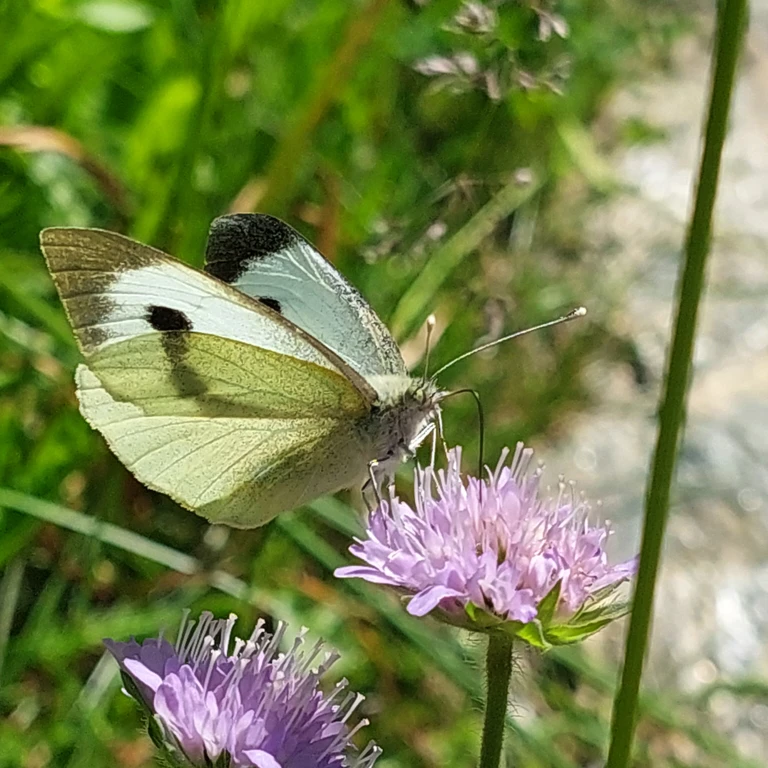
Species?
Pieris brassicae
